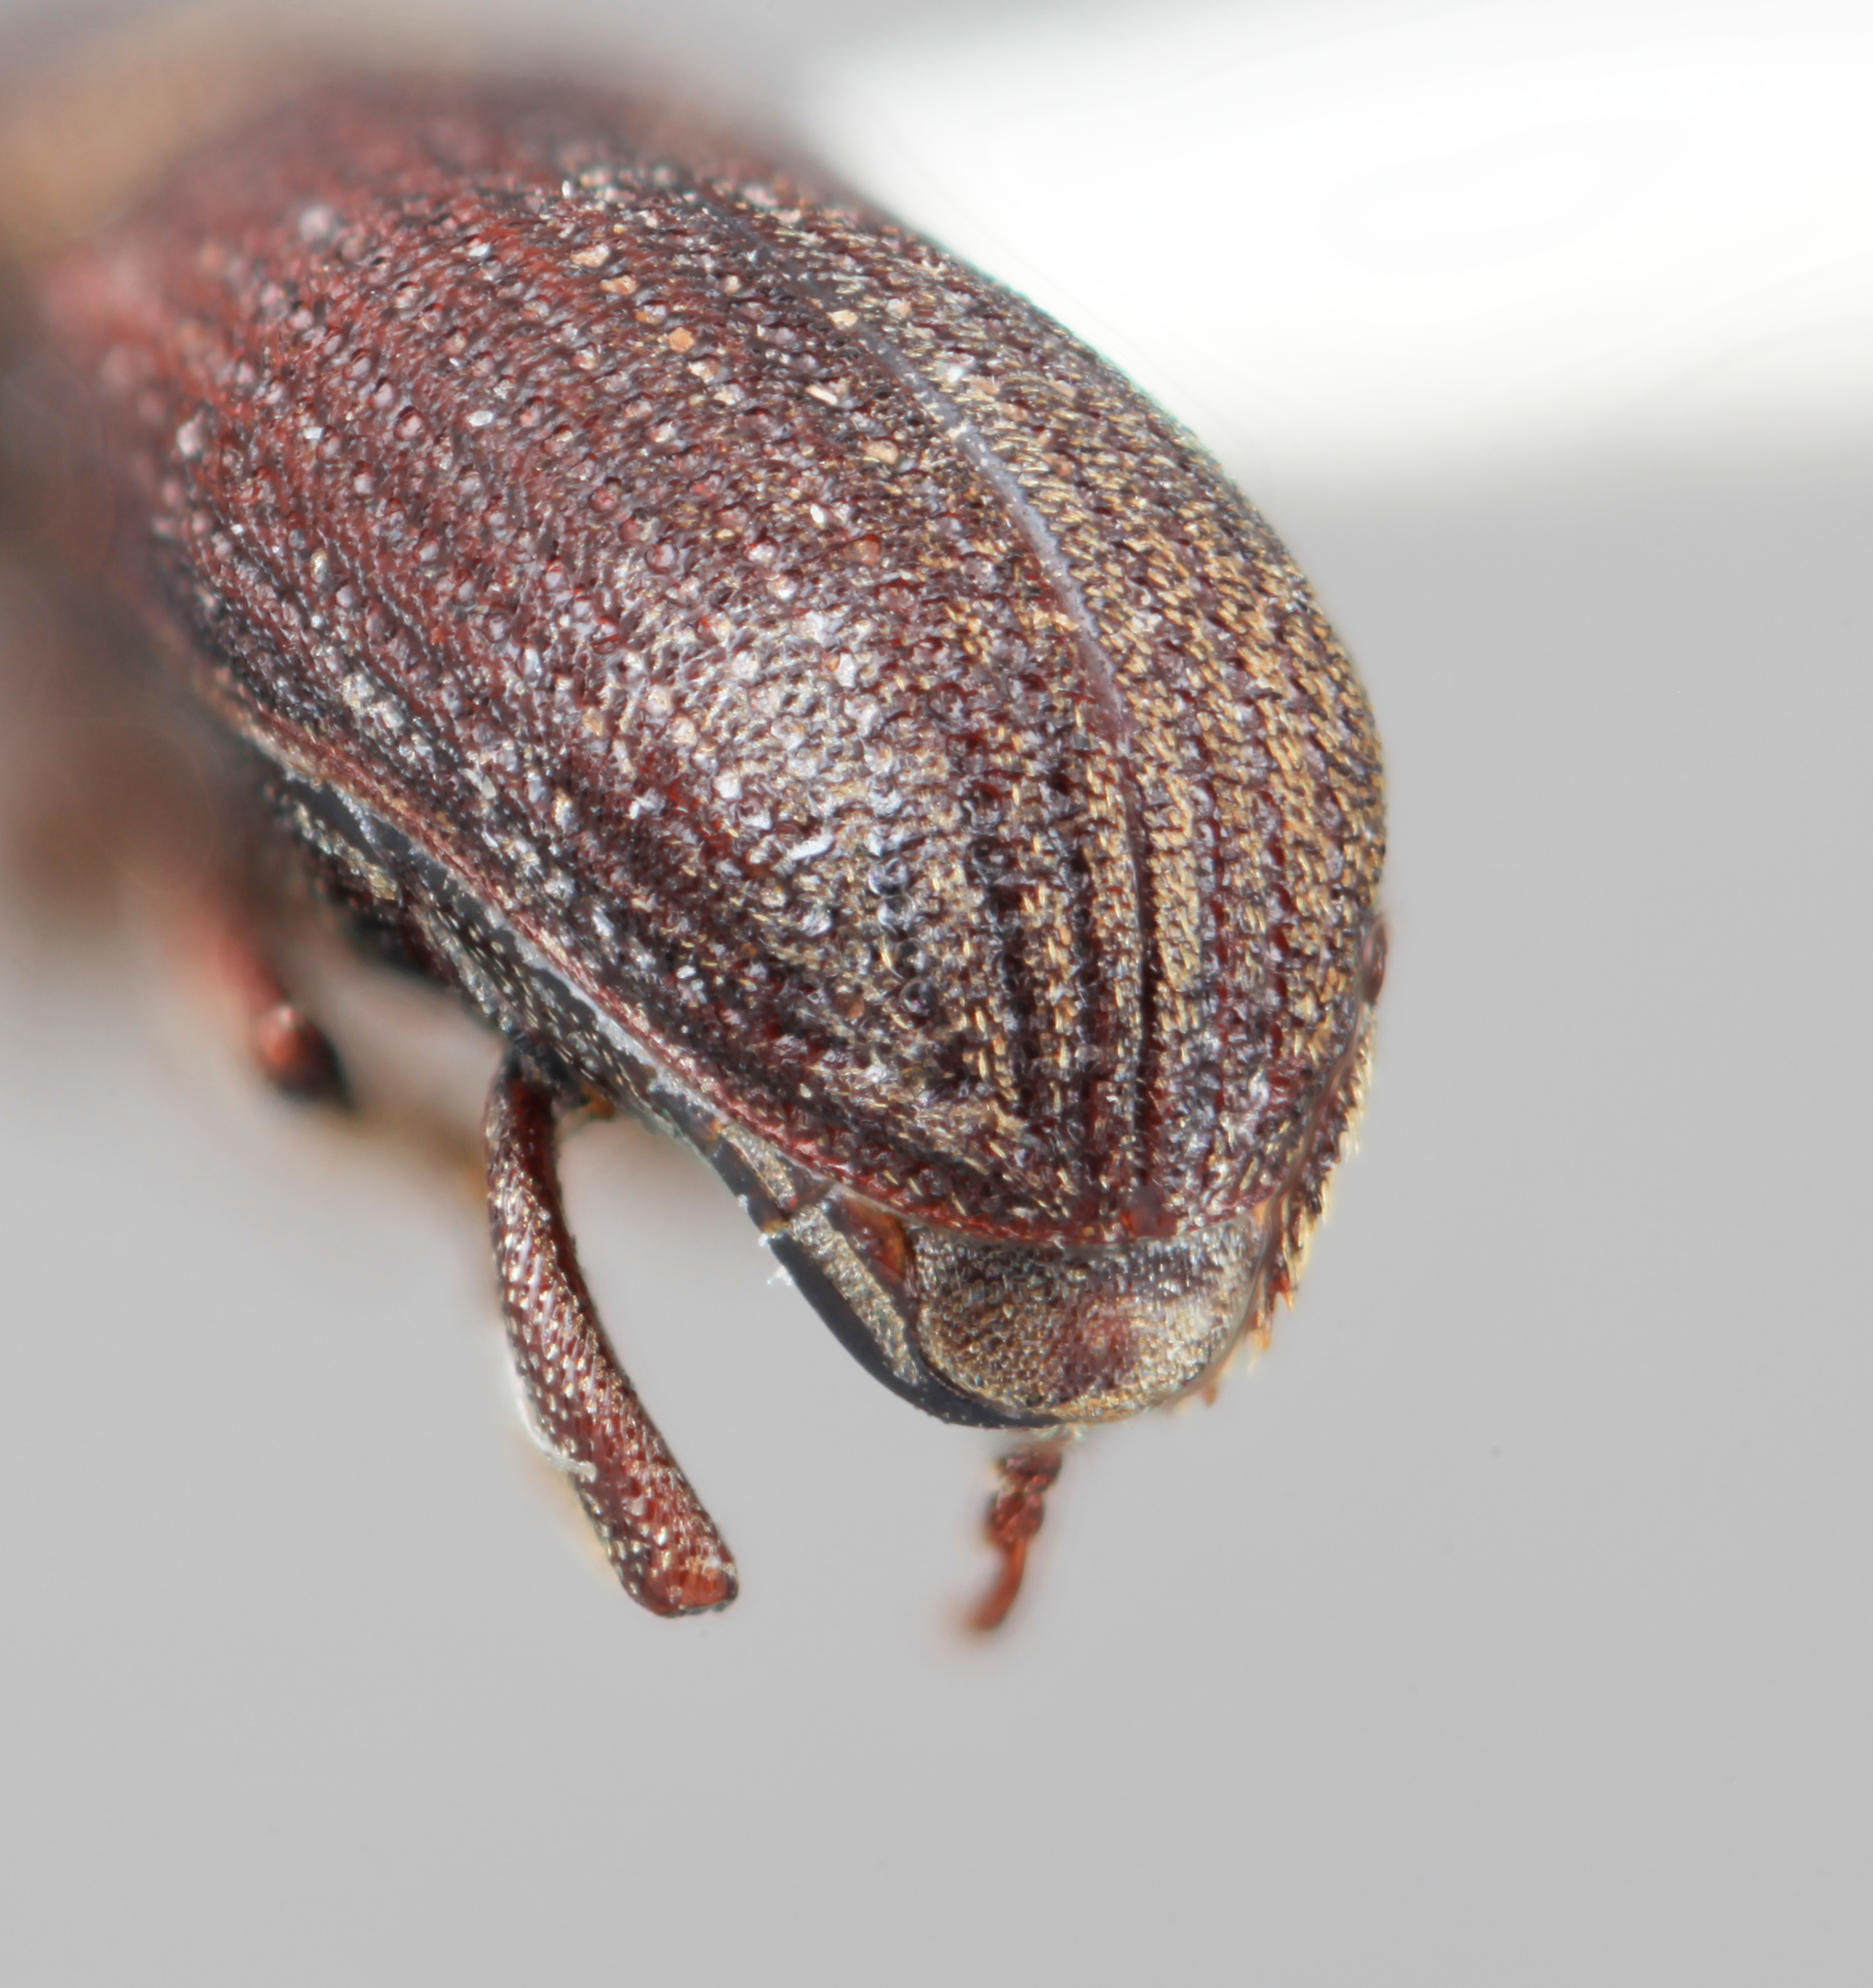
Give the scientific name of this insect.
Hylastes asperatus
